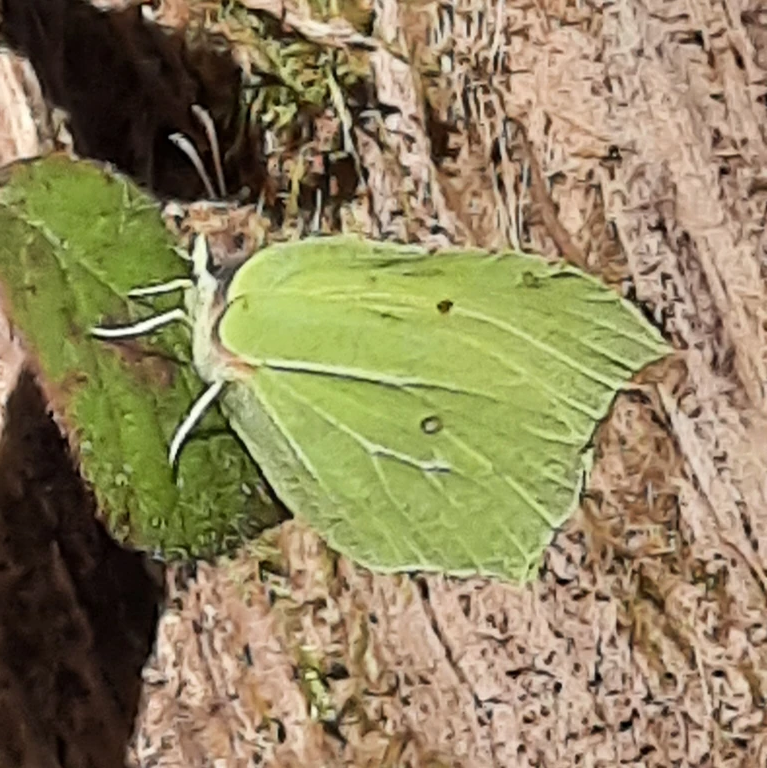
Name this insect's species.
Gonepteryx rhamni
